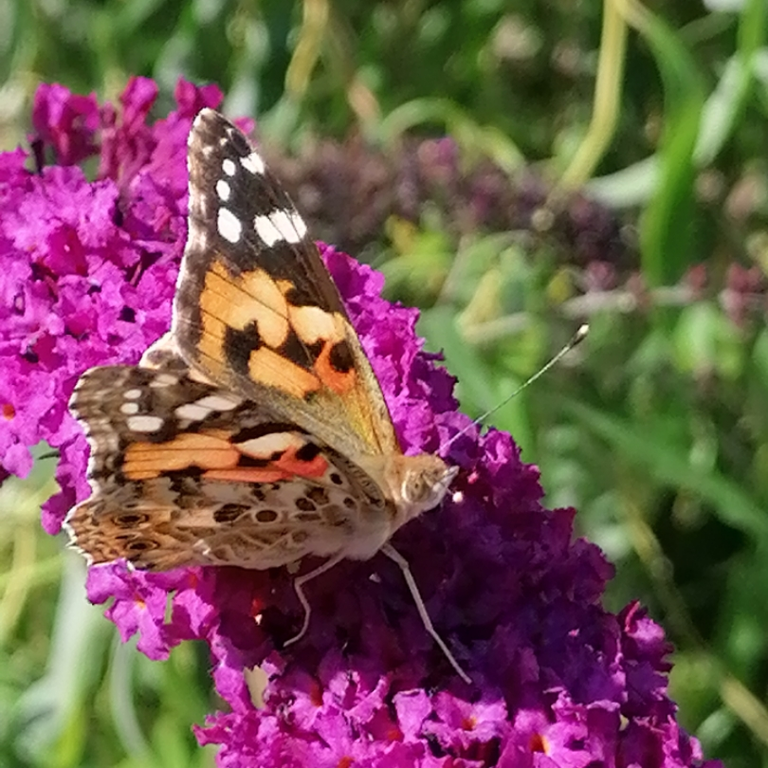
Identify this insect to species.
Vanessa cardui
